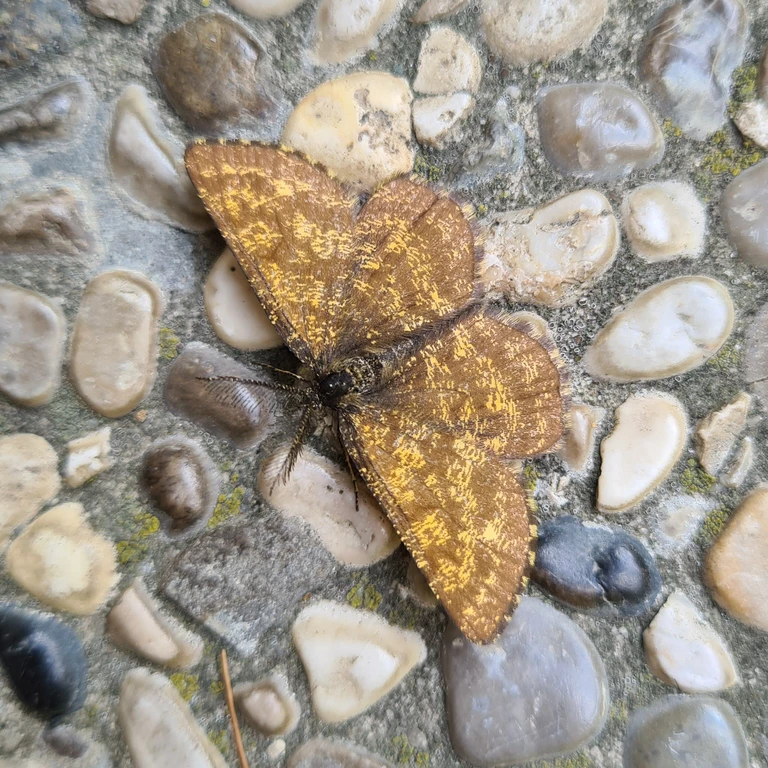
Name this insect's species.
Ematurga atomaria
